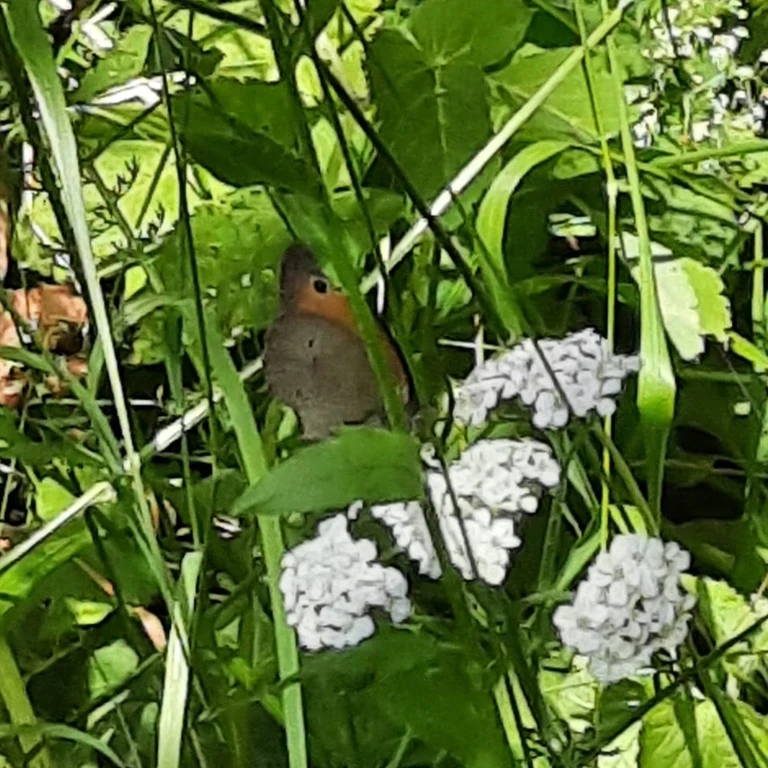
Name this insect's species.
Maniola jurtina
